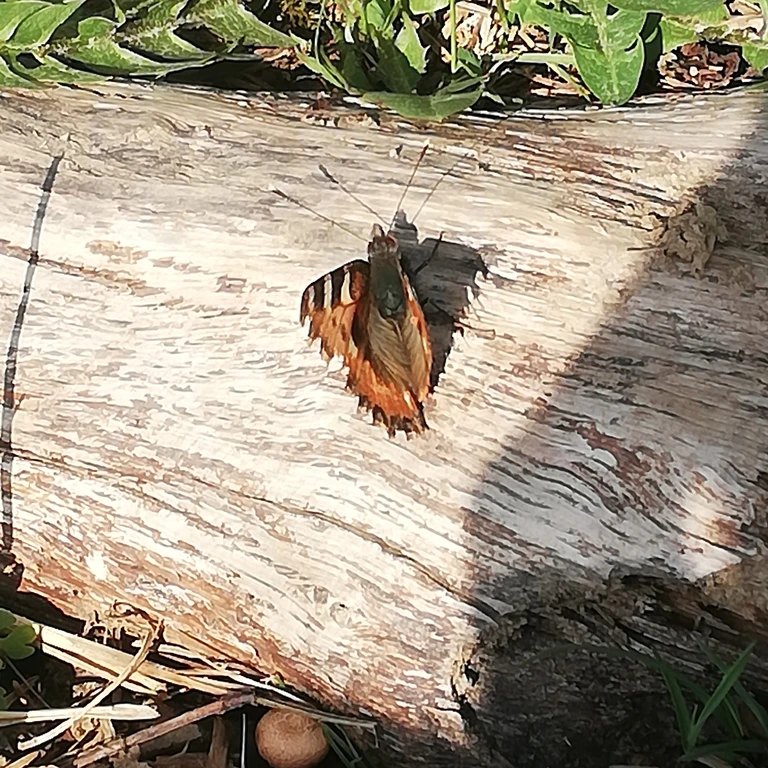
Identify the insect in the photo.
Aglais urticae
